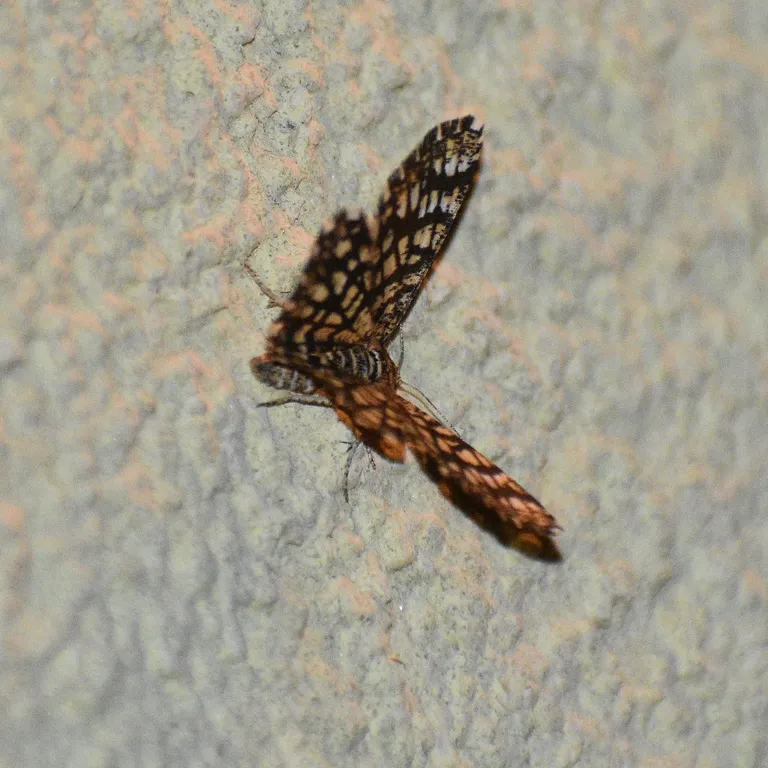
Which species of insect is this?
Chiasmia clathrata
